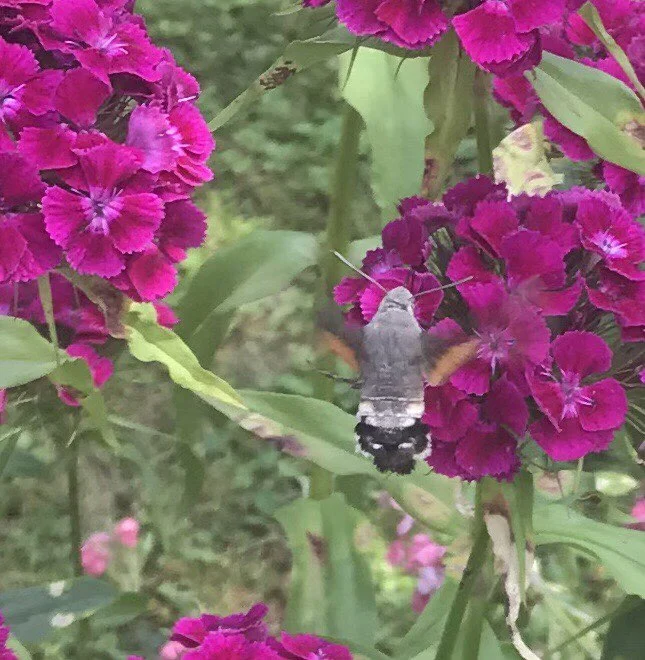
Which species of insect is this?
Macroglossum stellatarum
